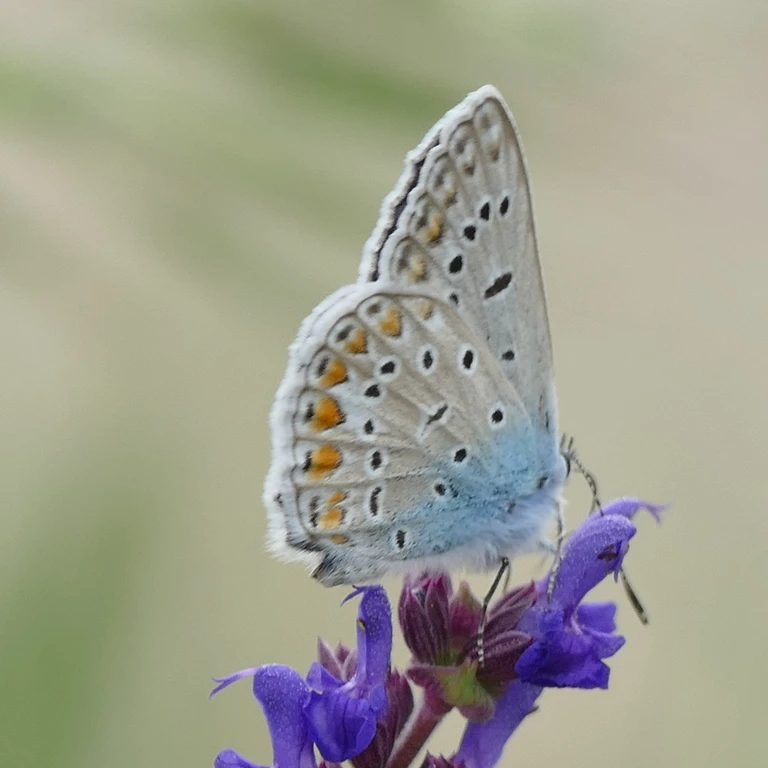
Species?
Polyommatus icarus
